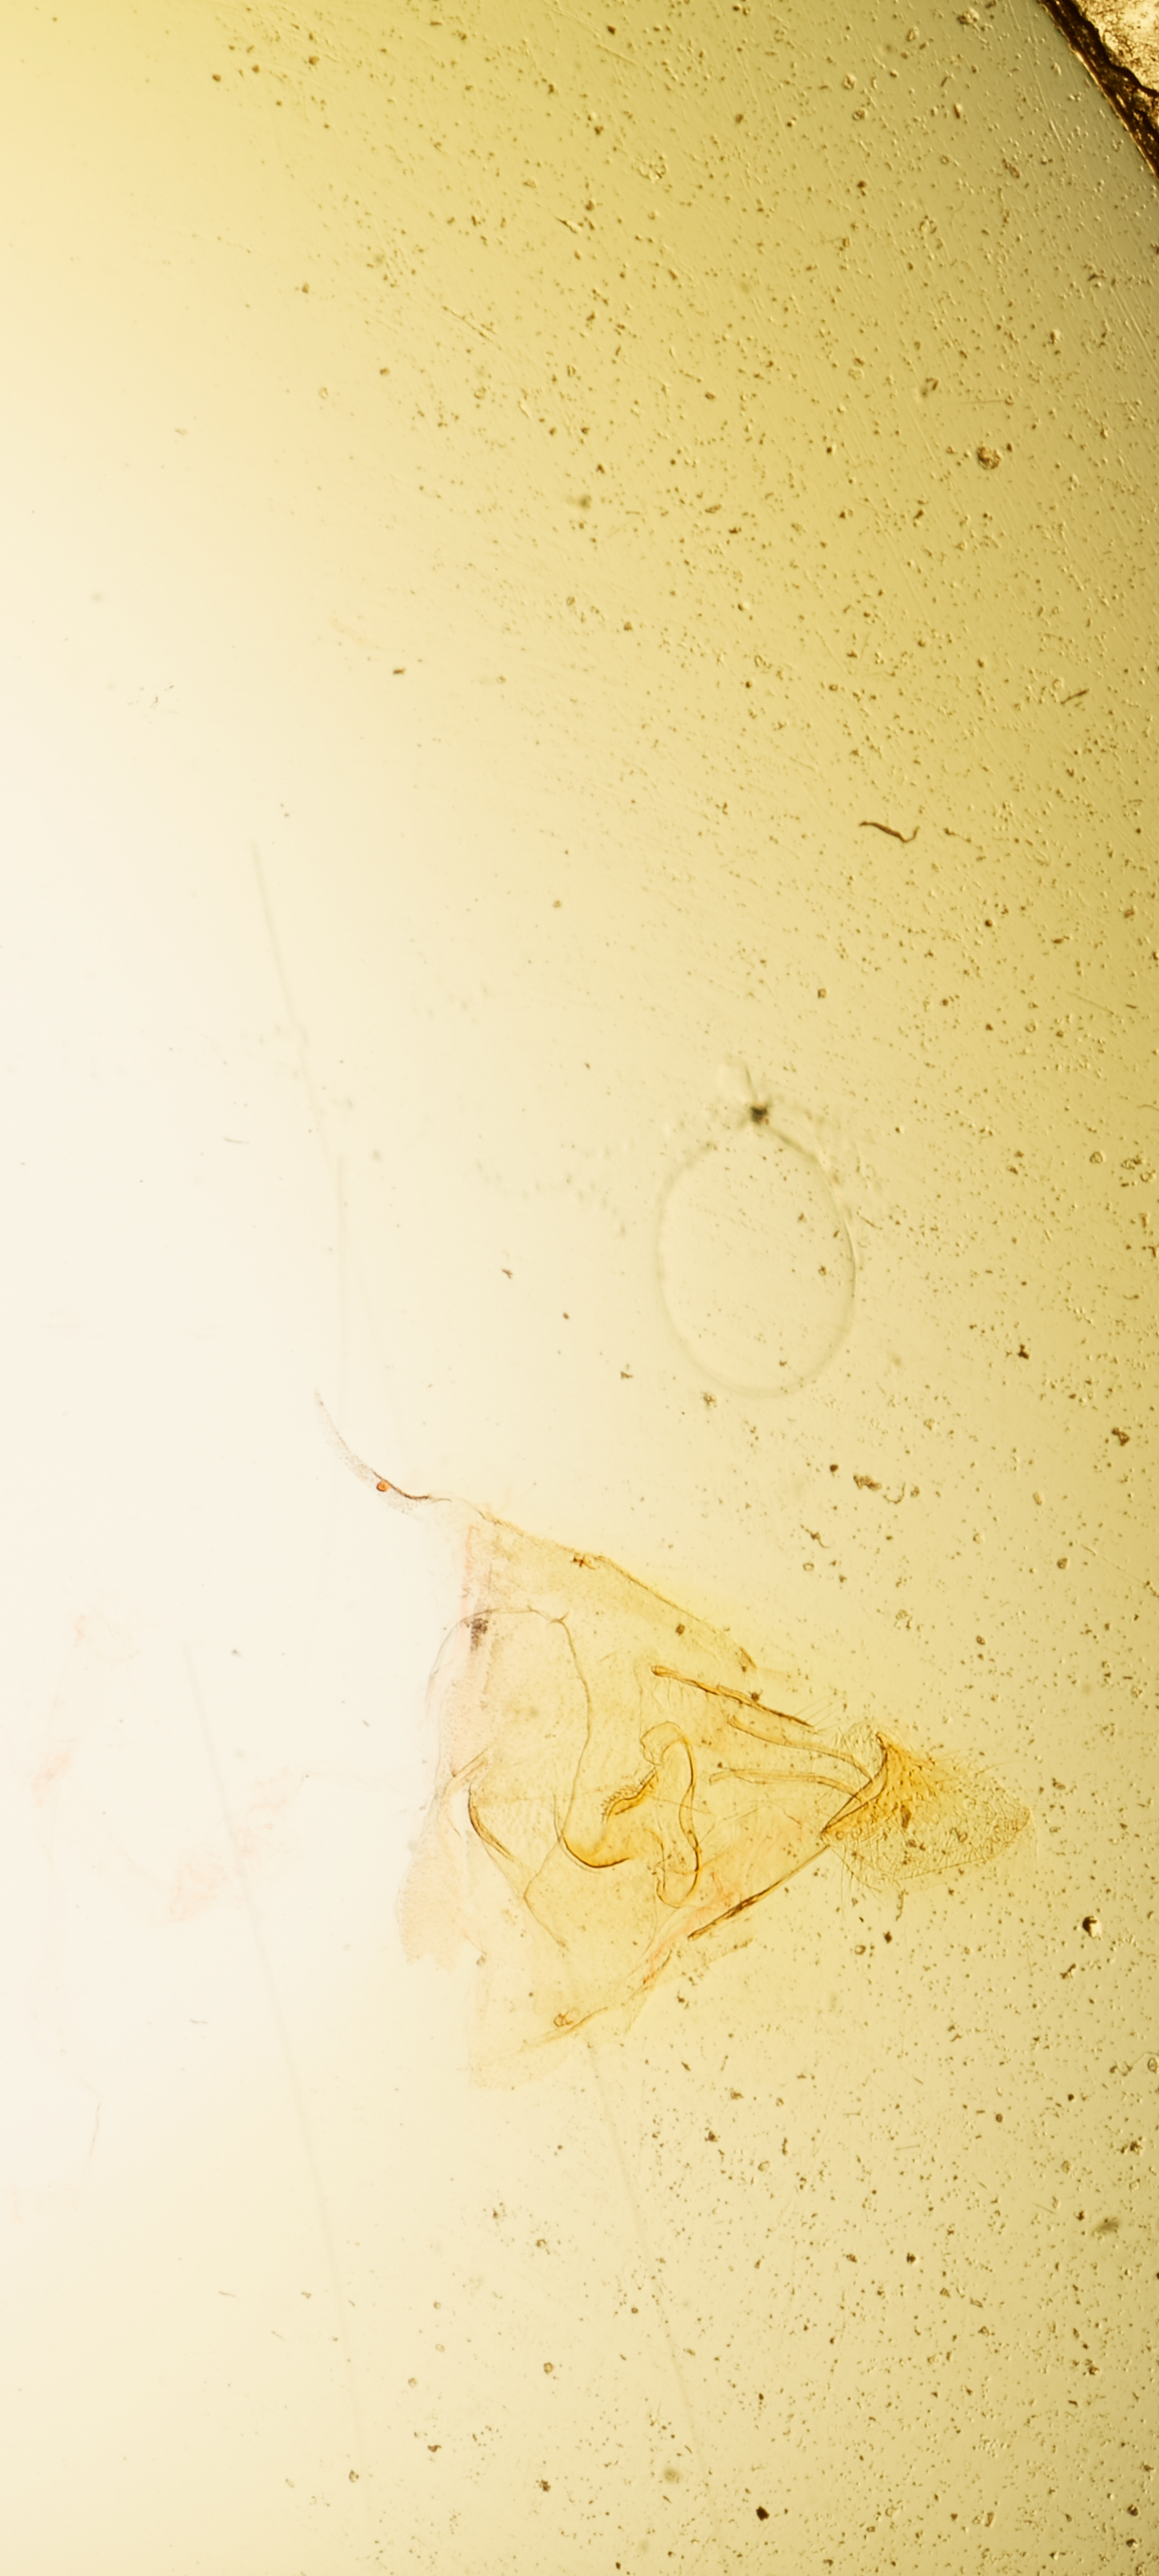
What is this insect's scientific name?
Ethmia submissa
